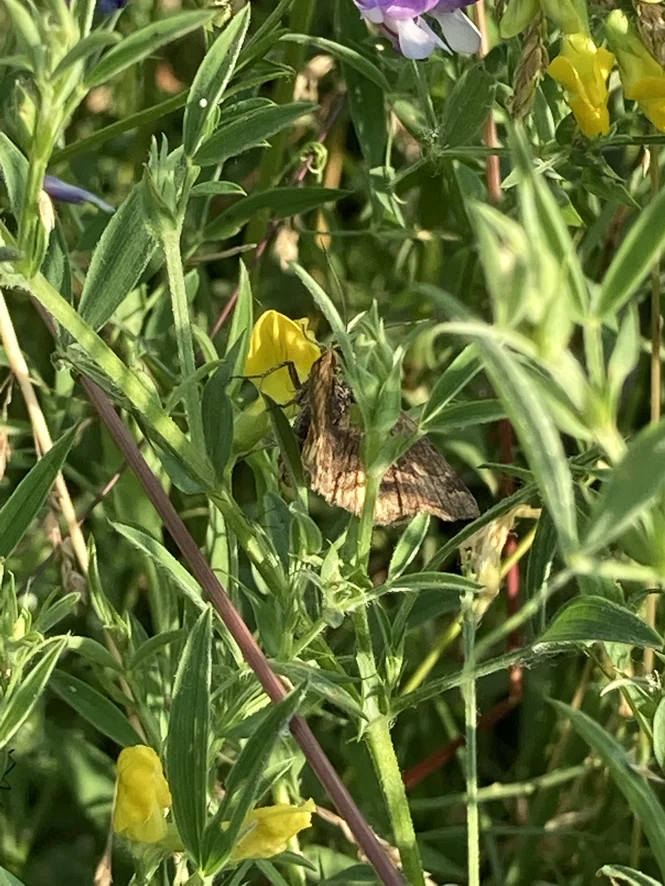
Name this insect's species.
Euclidia glyphica
